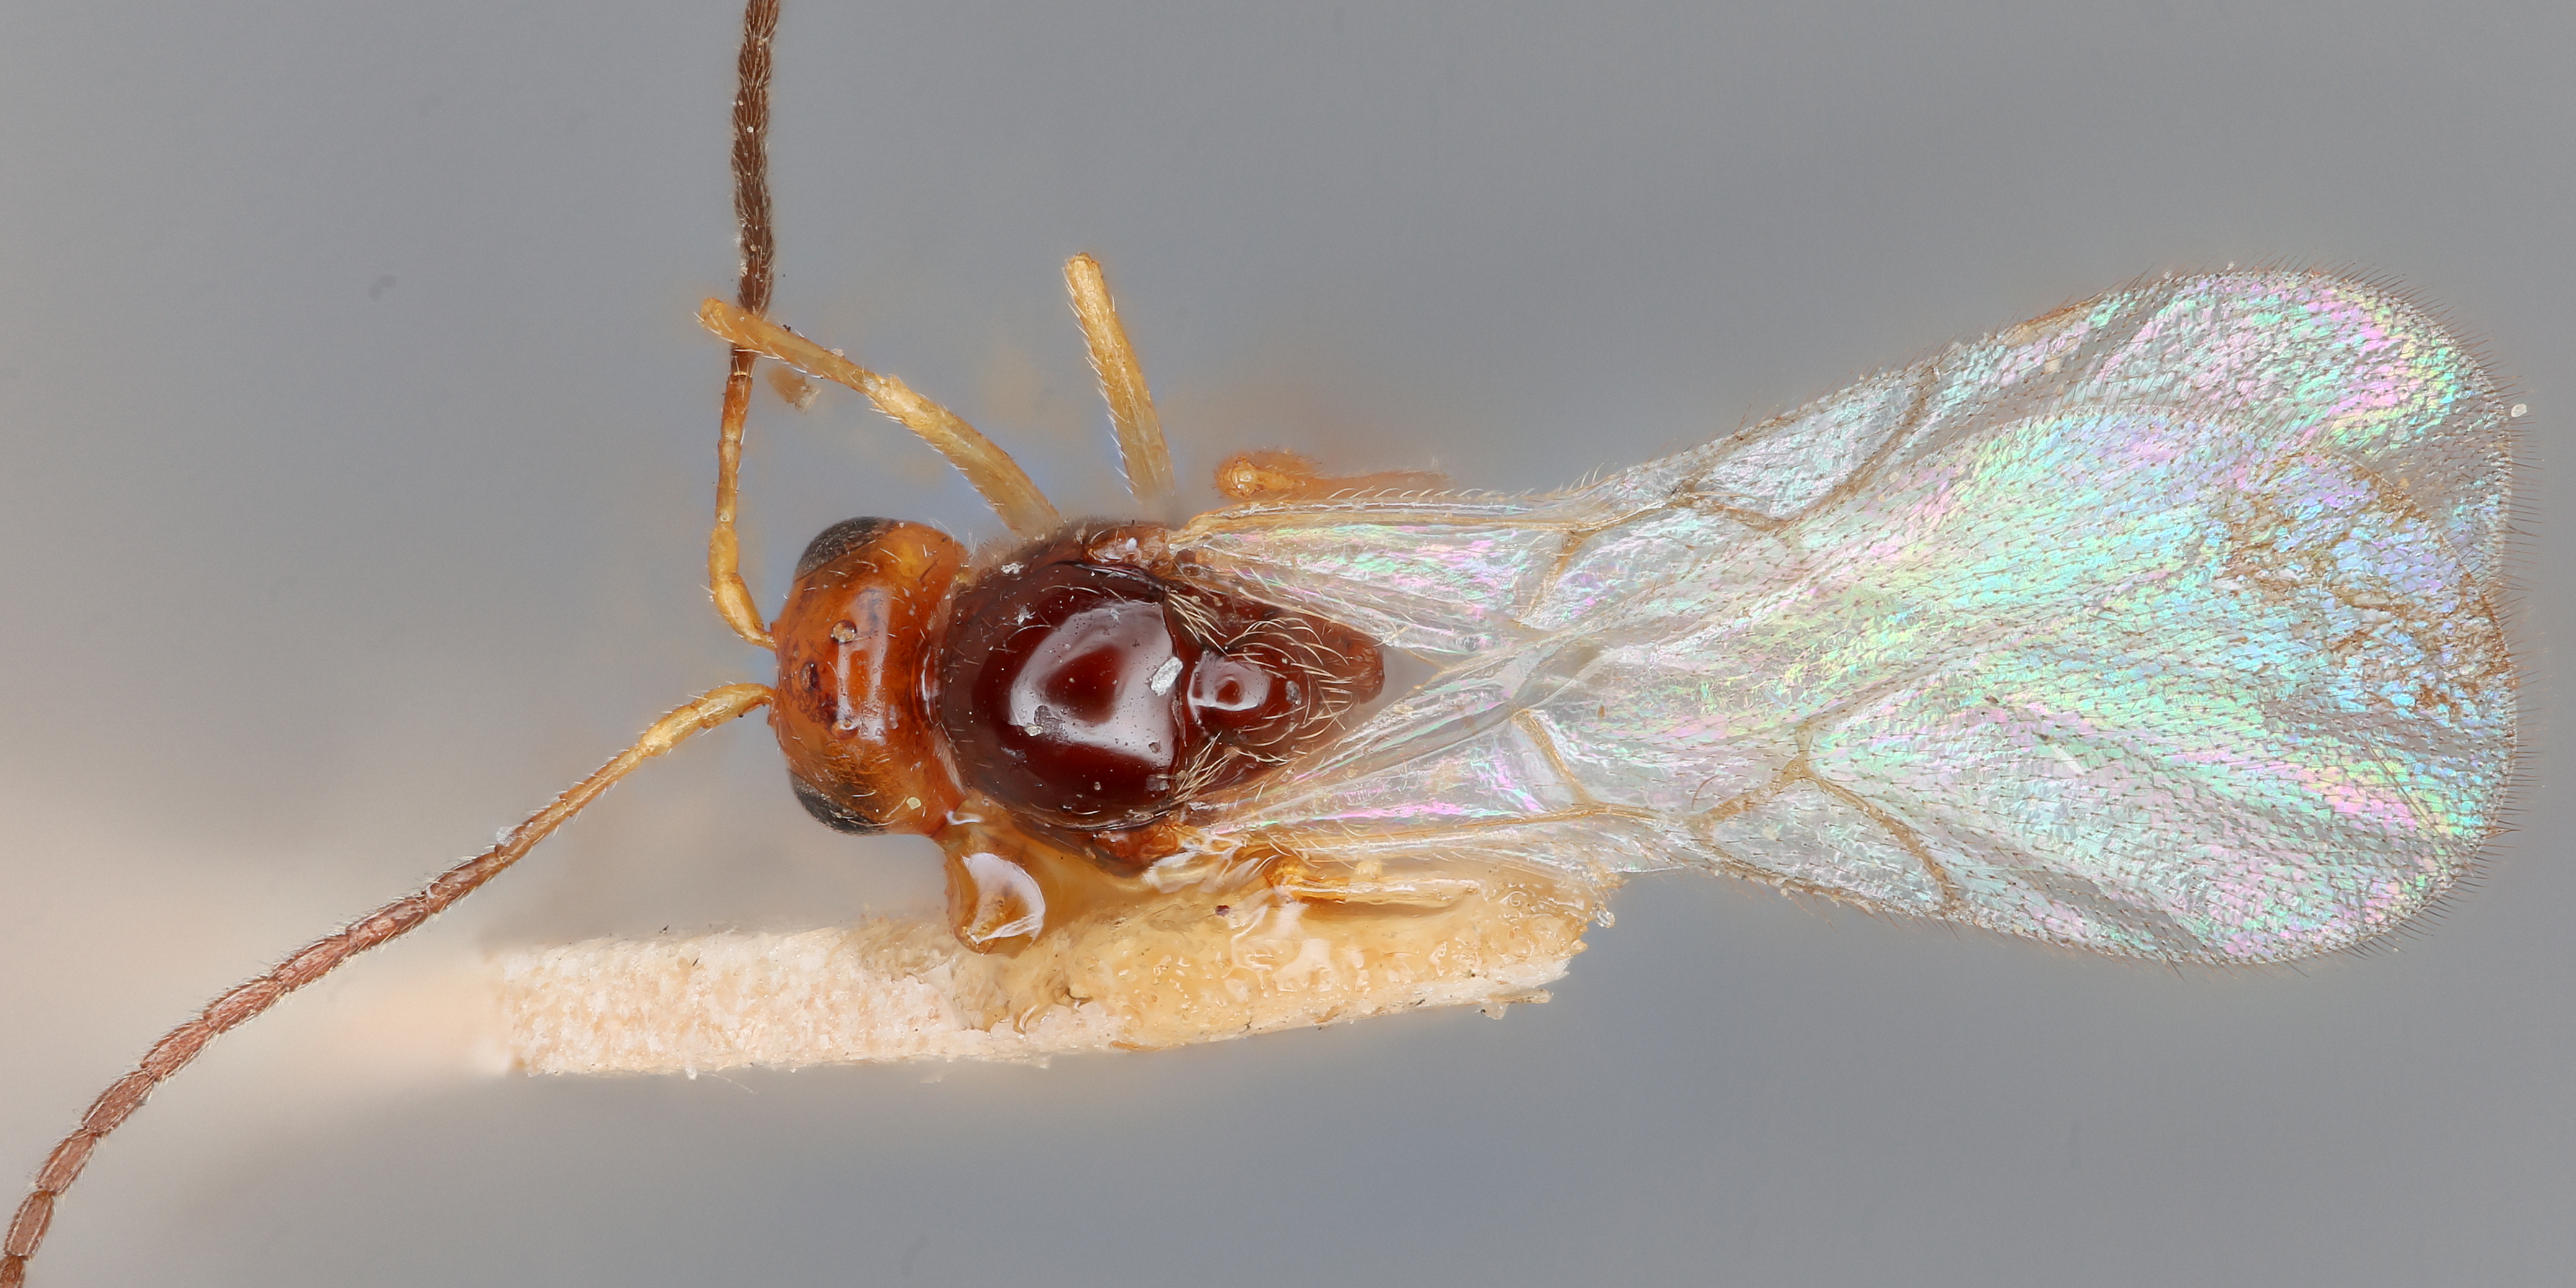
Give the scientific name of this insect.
Alloxysta apicalis
